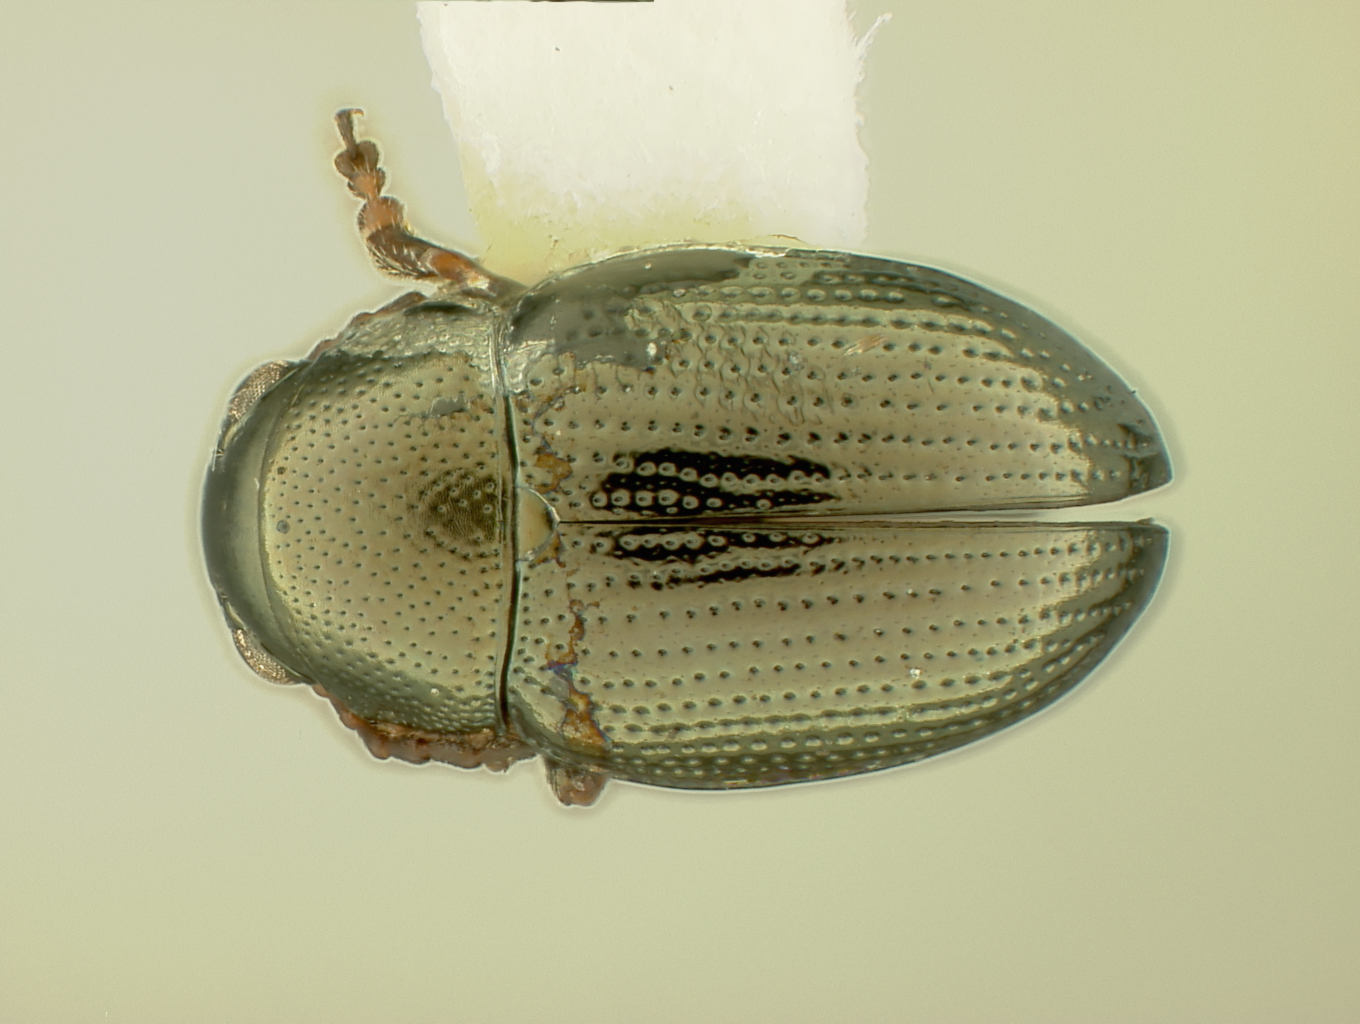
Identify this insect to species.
Chaetocnema rileyi
